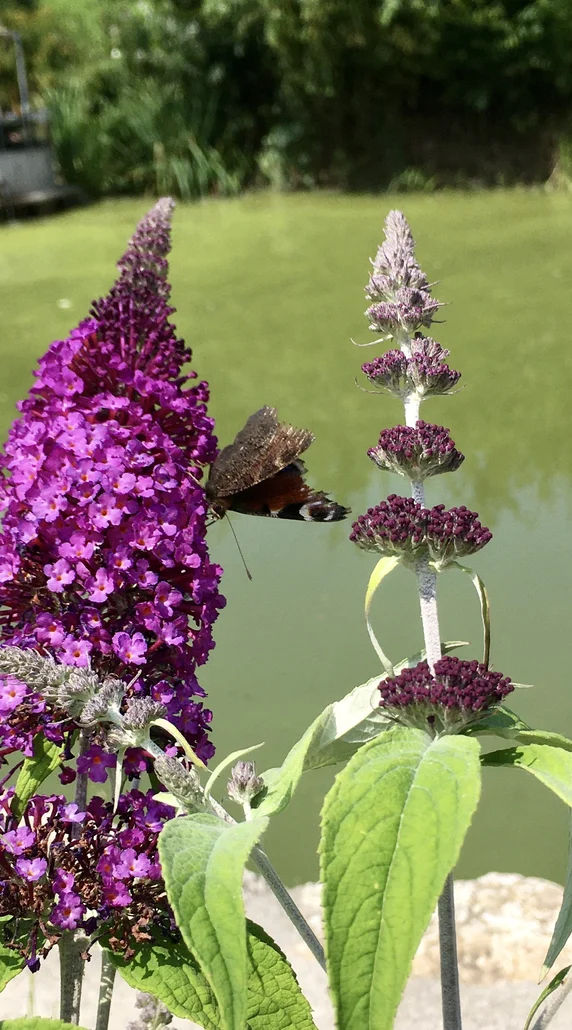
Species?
Aglais io
